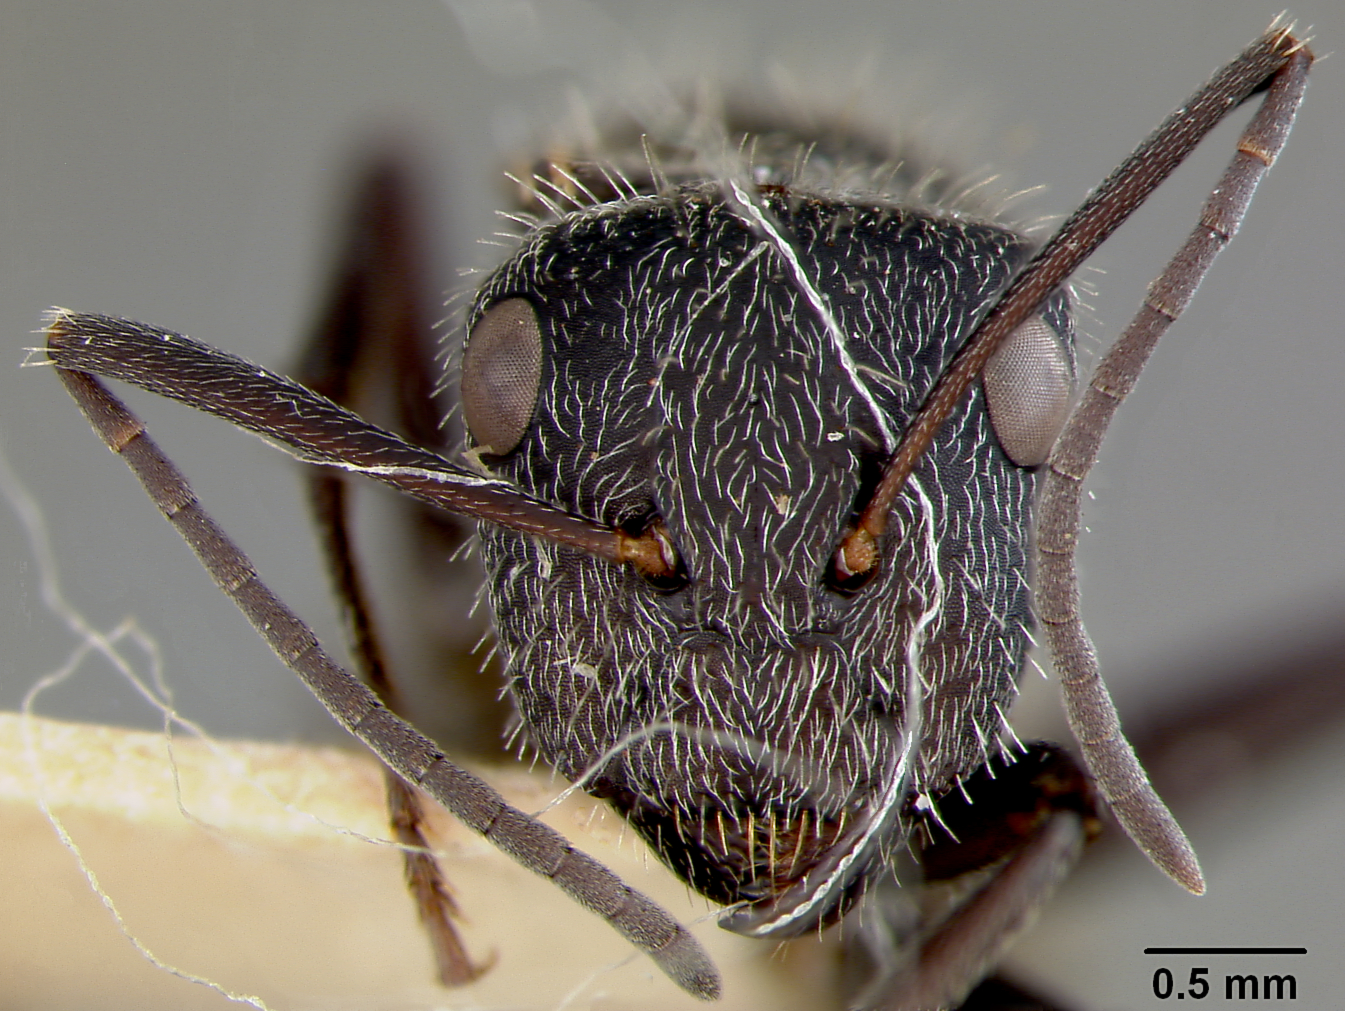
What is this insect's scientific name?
Camponotus pellarius
